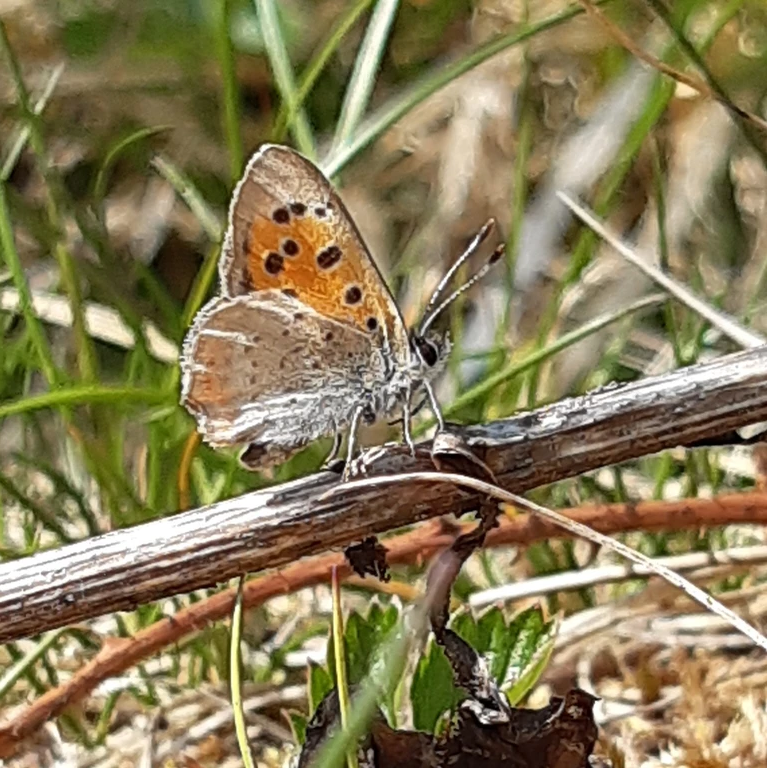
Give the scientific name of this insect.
Lycaena phlaeas
